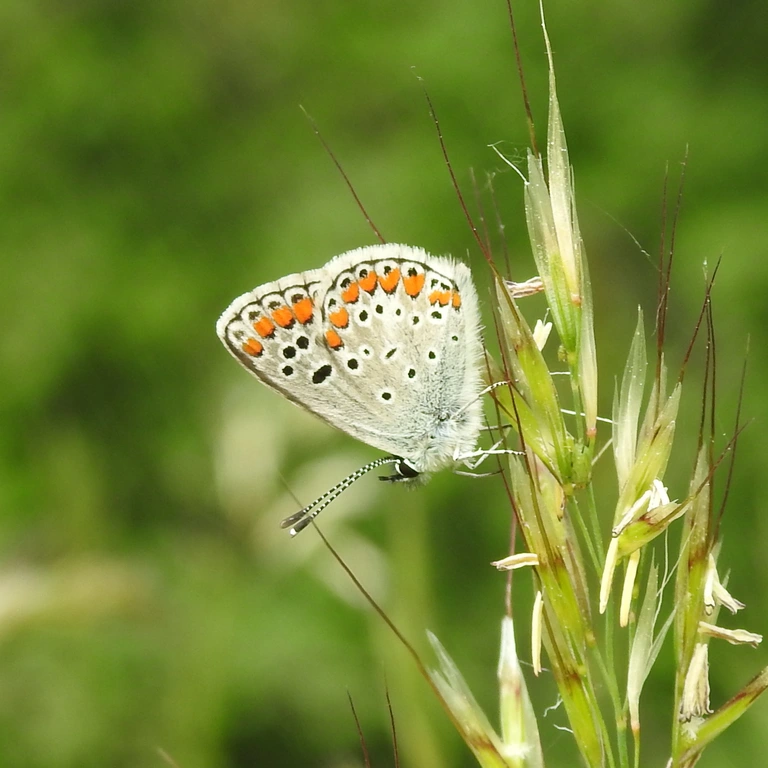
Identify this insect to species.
Aricia agestis/artaxerxes
